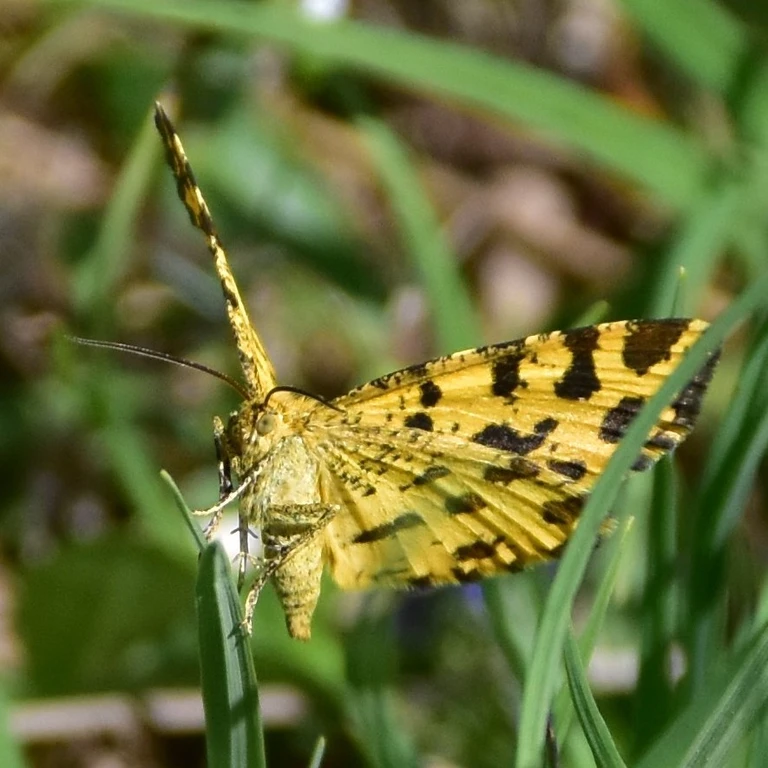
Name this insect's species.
Pseudopanthera macularia
